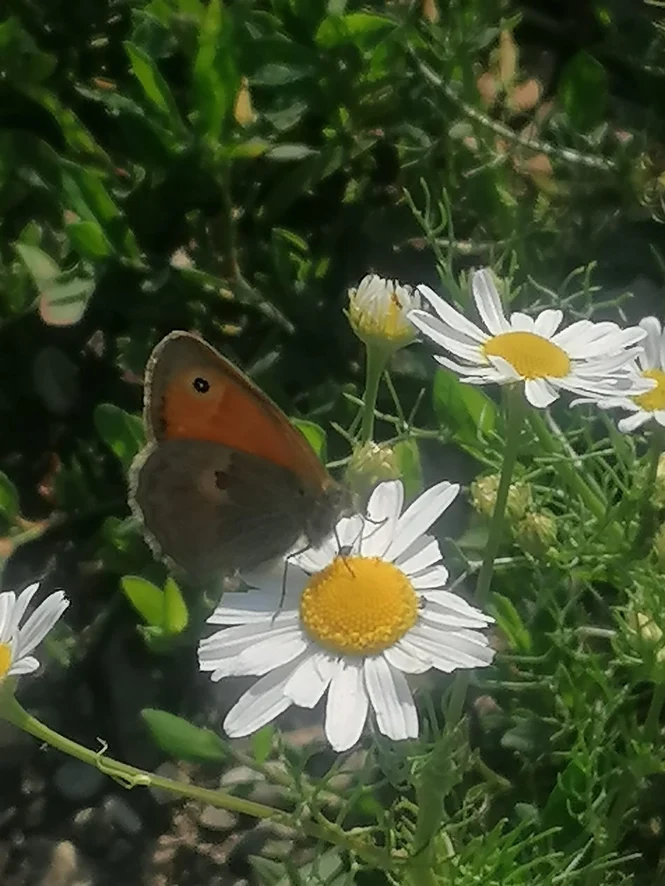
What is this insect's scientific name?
Coenonympha pamphilus
